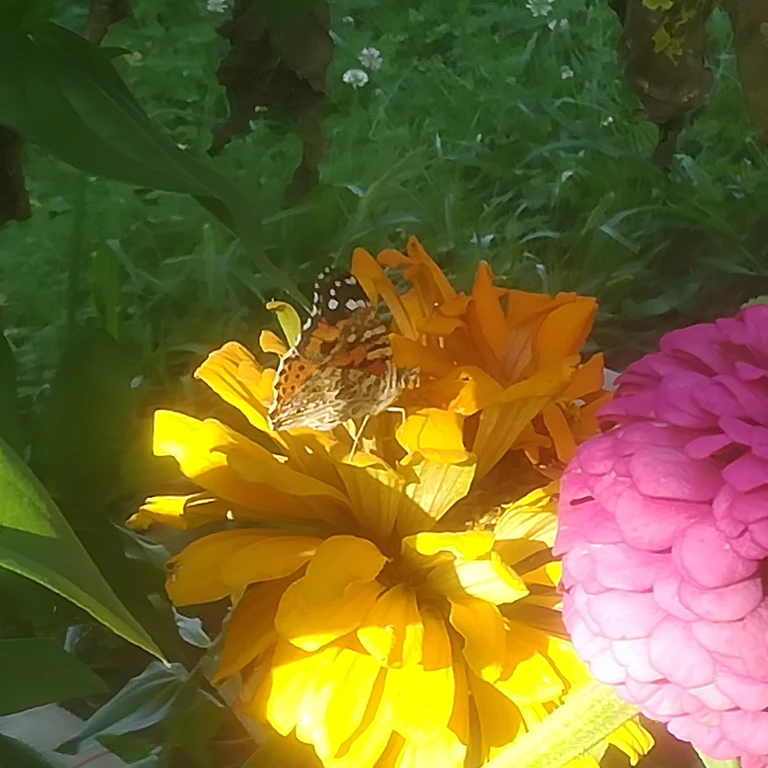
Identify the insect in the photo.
Vanessa cardui
